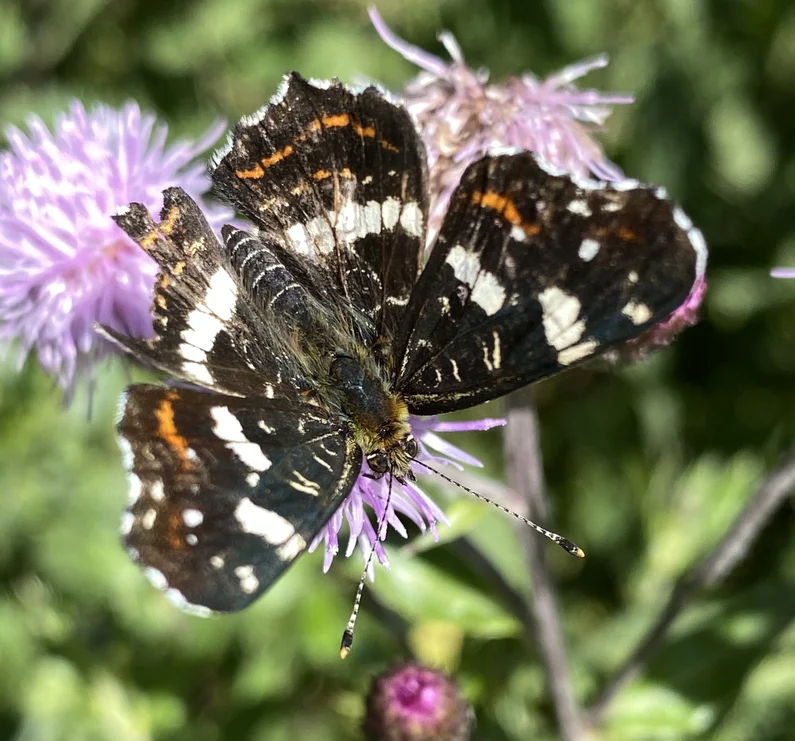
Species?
Araschnia levana
